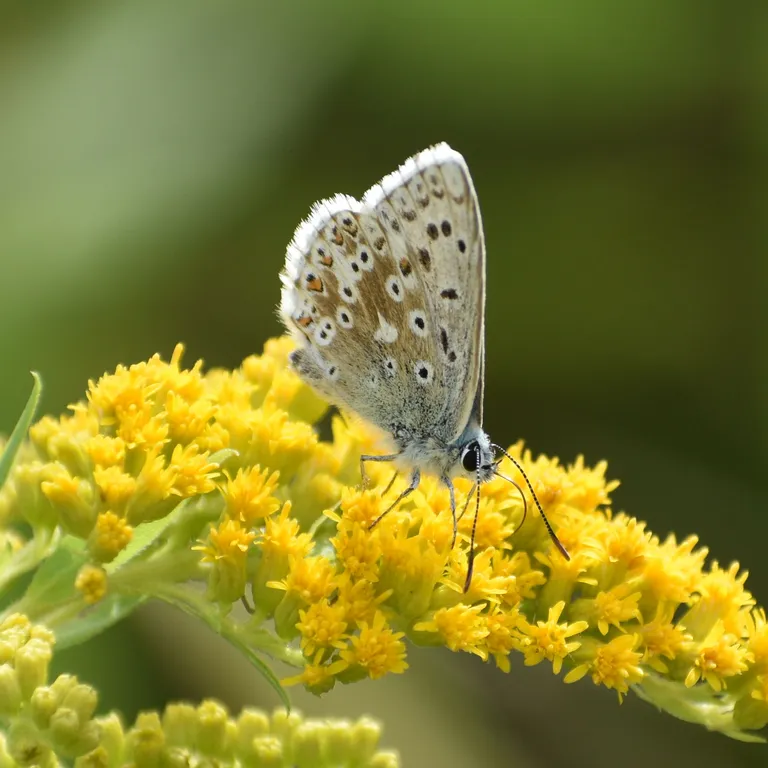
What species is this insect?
Lysandra coridon
